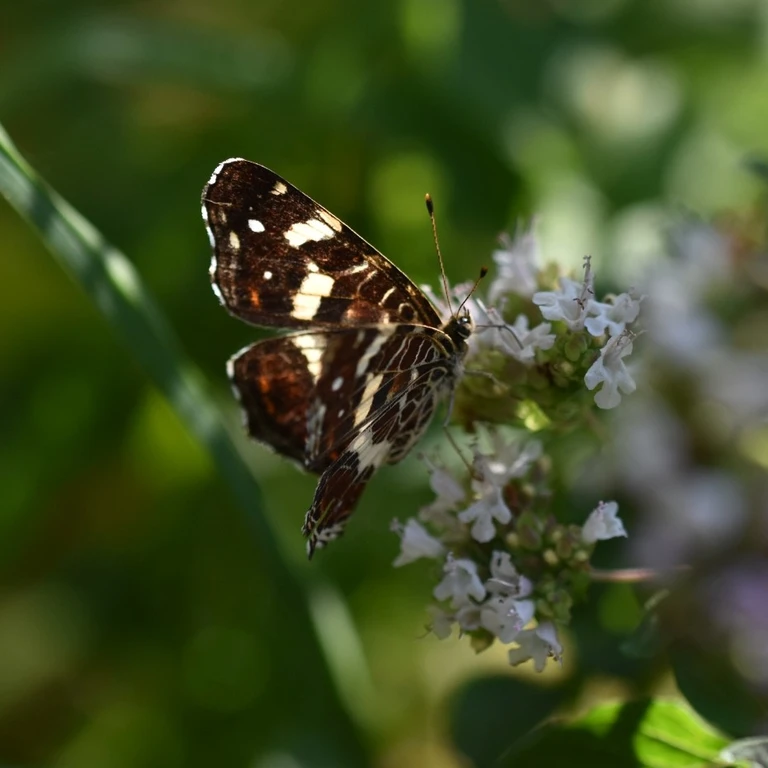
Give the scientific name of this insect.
Araschnia levana
